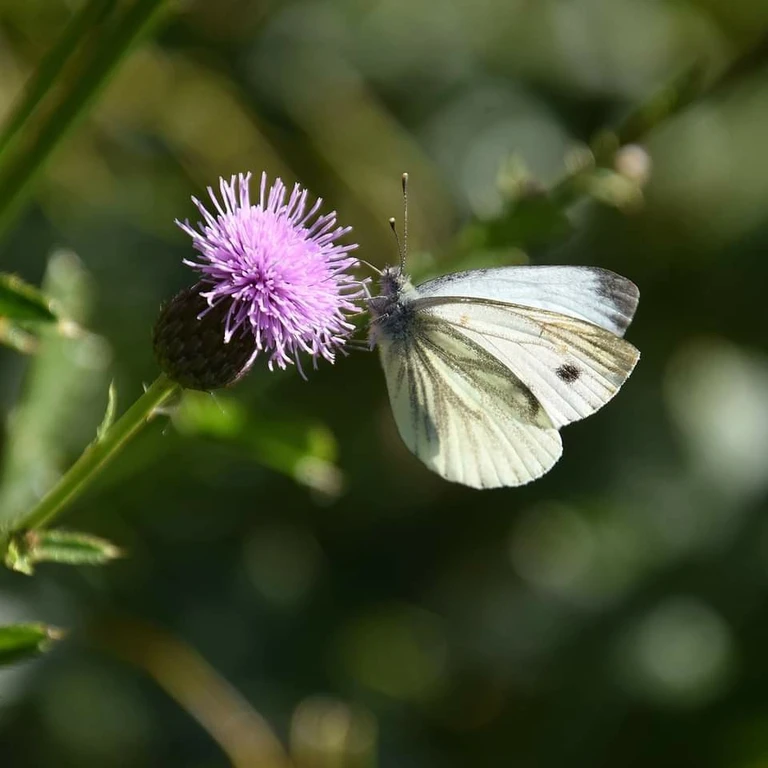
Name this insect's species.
Pieris napi
